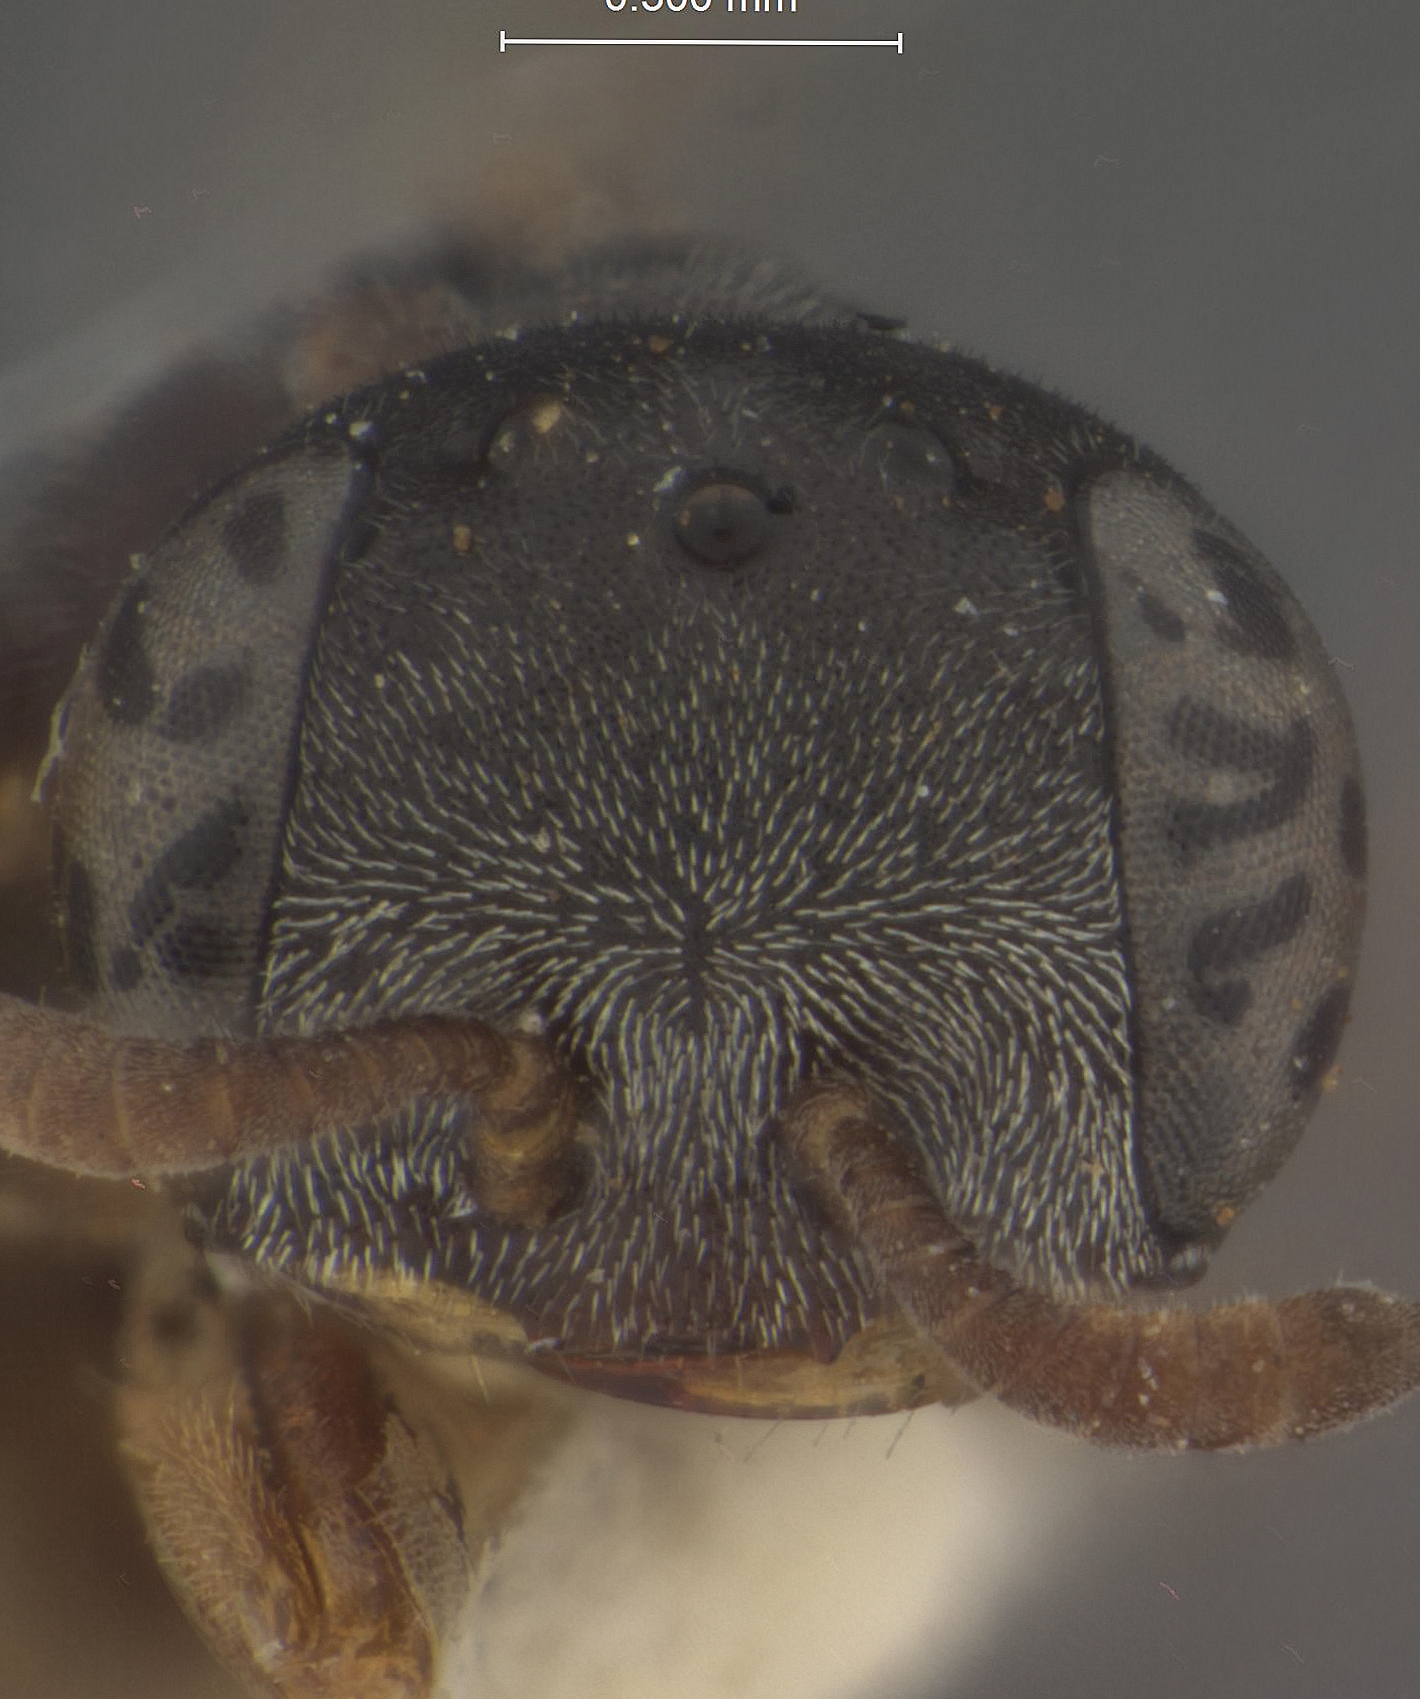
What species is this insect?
Sericophorus punctum
